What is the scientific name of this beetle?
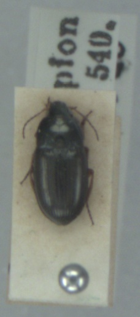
Amara familiaris
